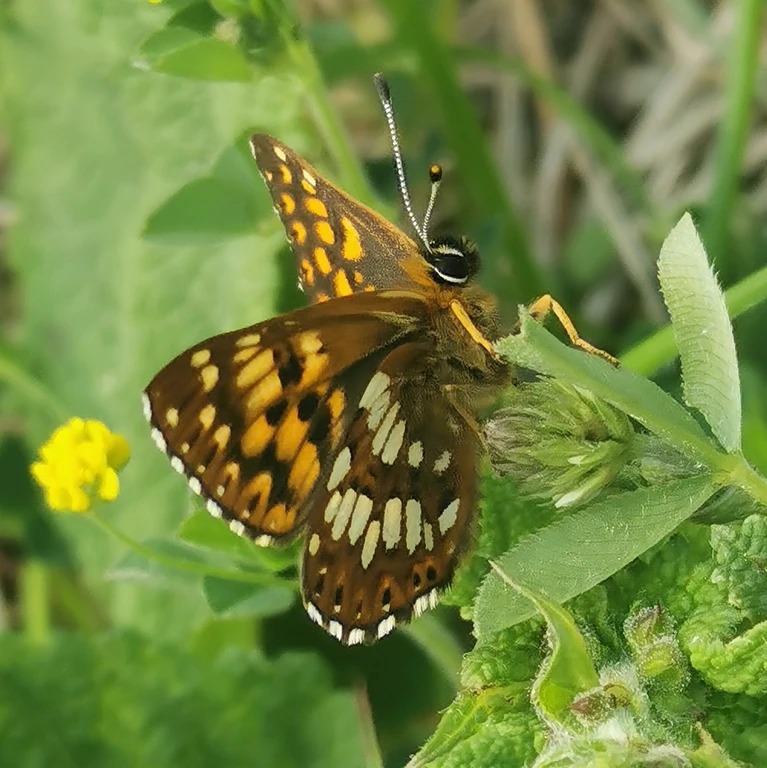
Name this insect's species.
Hamearis lucina
